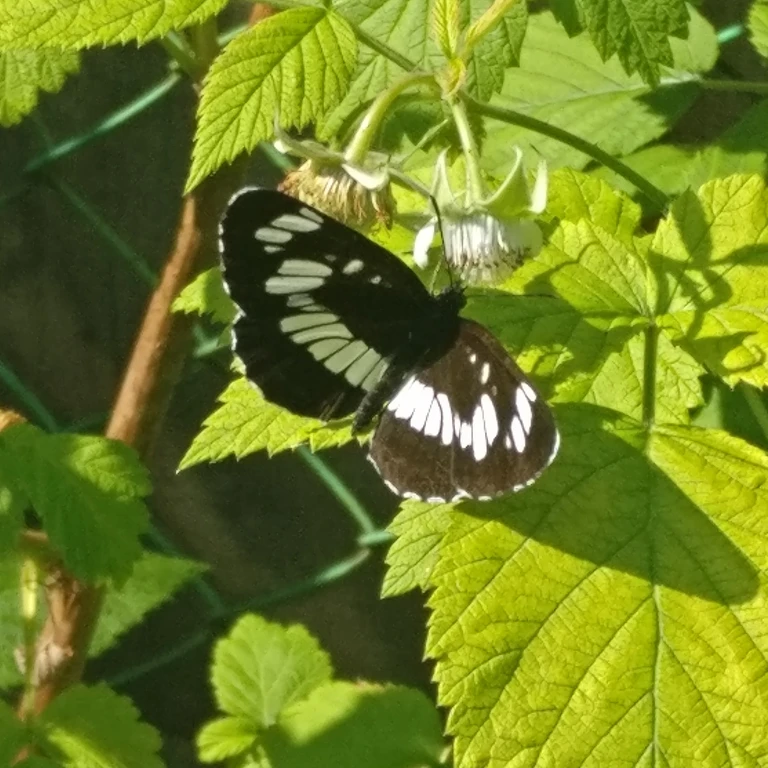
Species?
Neptis rivularis
